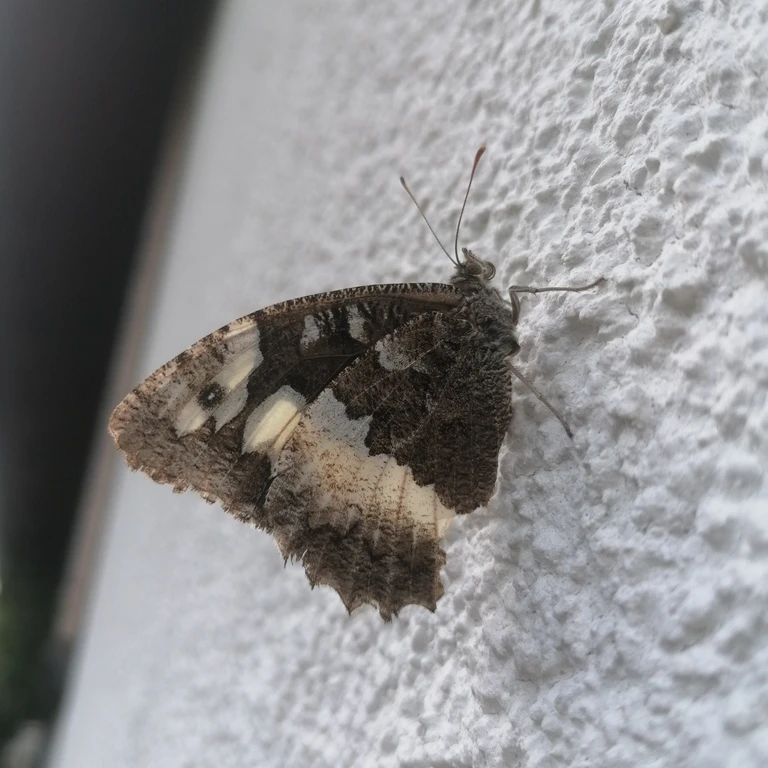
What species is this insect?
Brintesia circe
